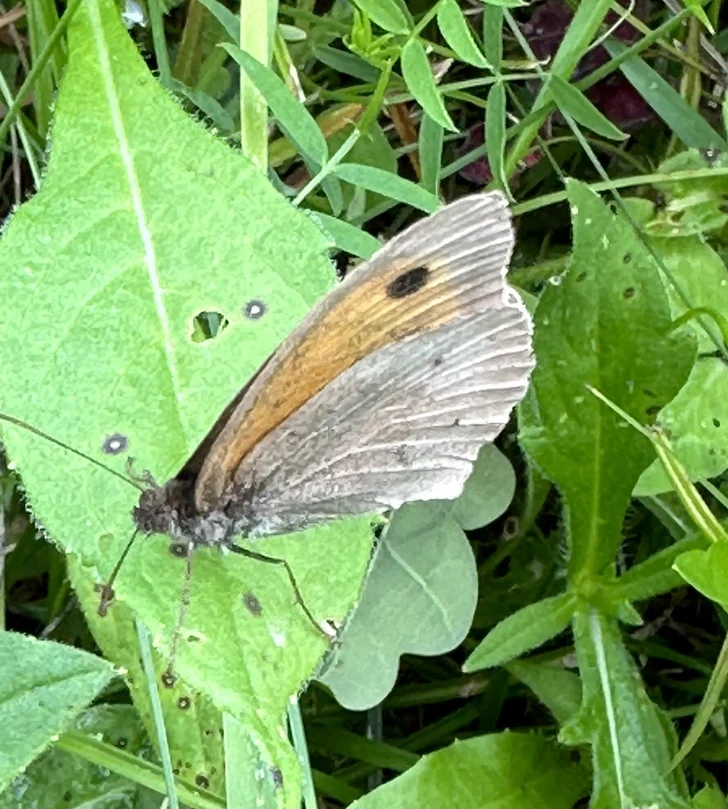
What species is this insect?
Maniola jurtina
